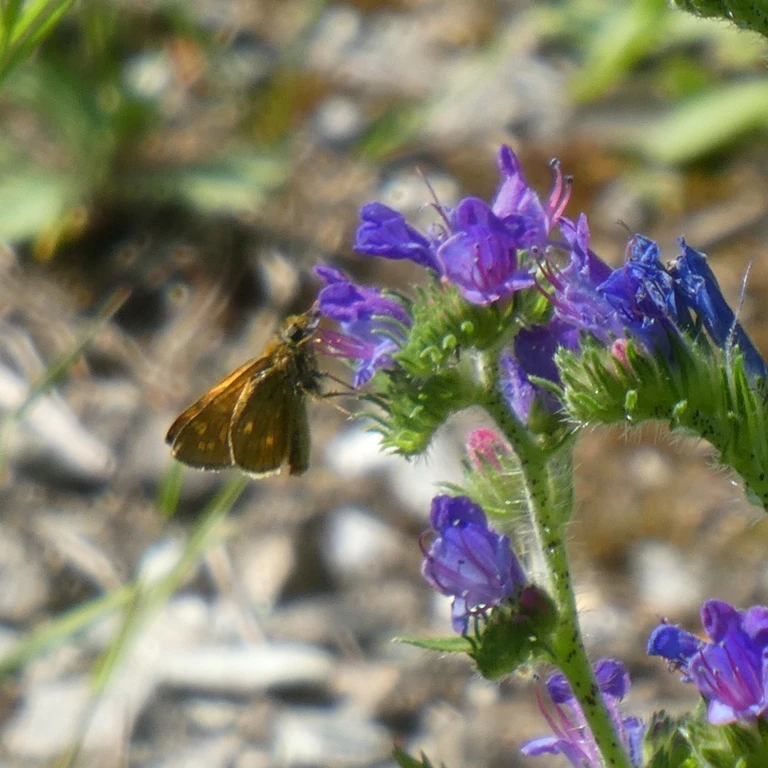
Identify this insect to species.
Ochlodes sylvanus (also Ochlodes venata)
